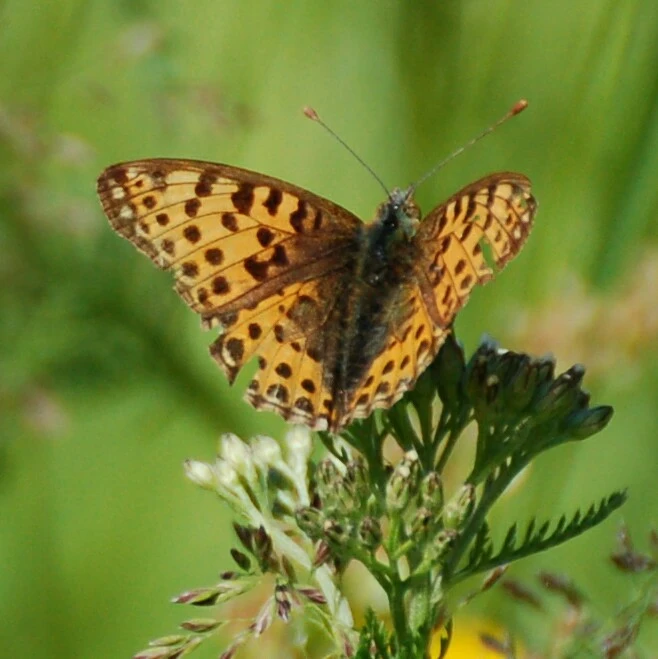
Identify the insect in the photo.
Issoria lathonia
